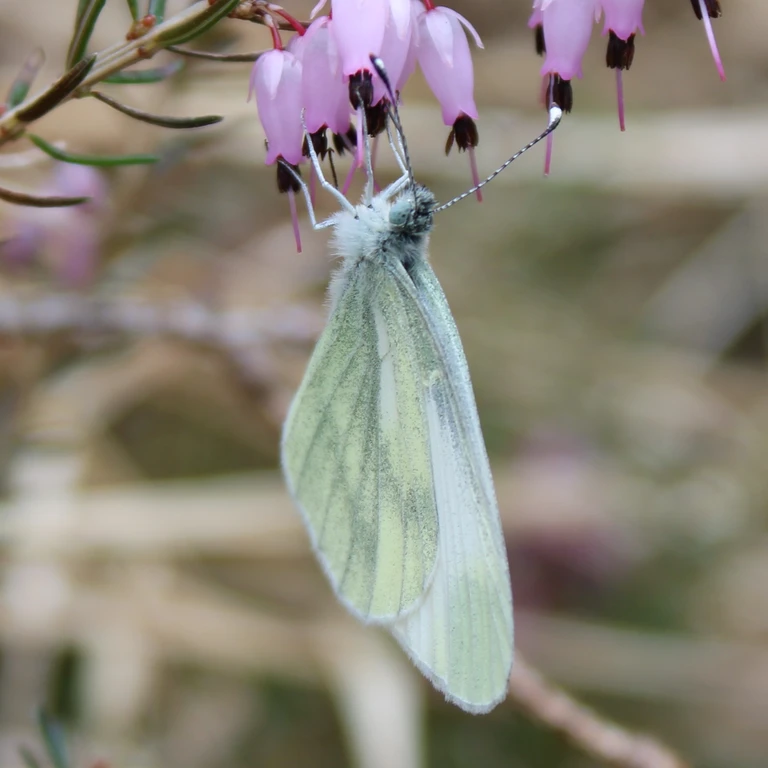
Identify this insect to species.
Leptidea sinapis/juvernica
